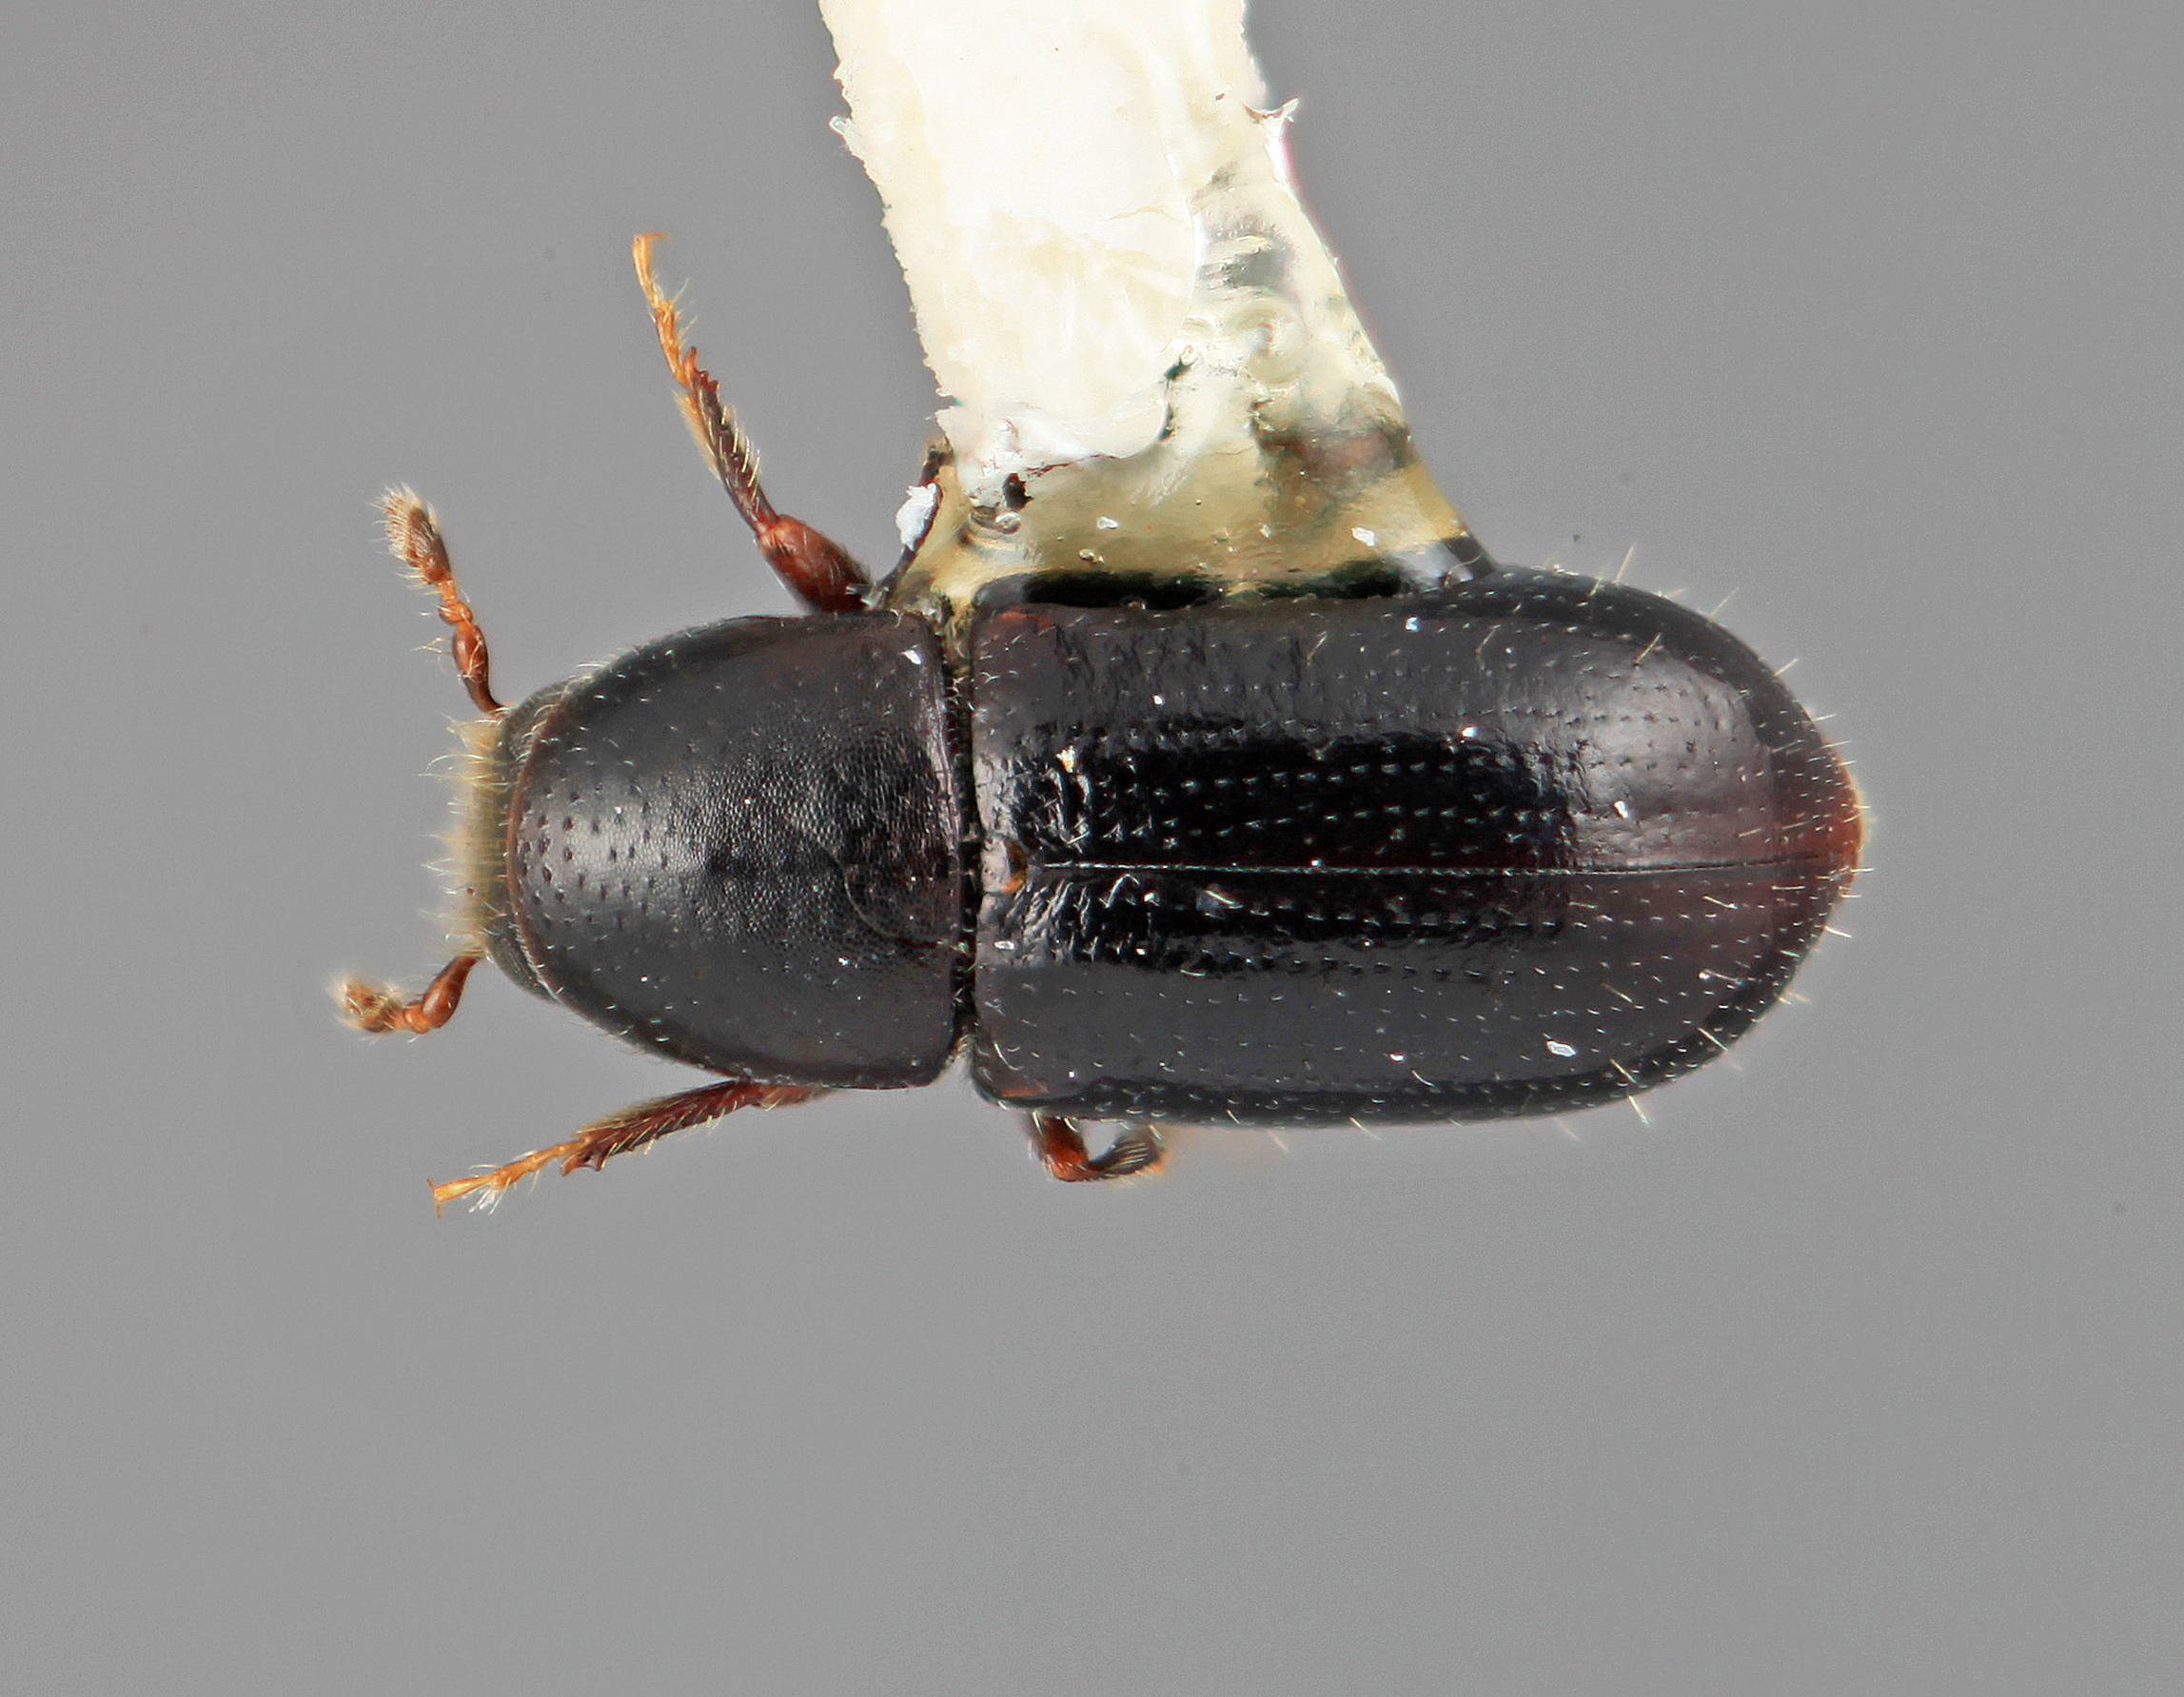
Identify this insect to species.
Scolytodes clusiae
